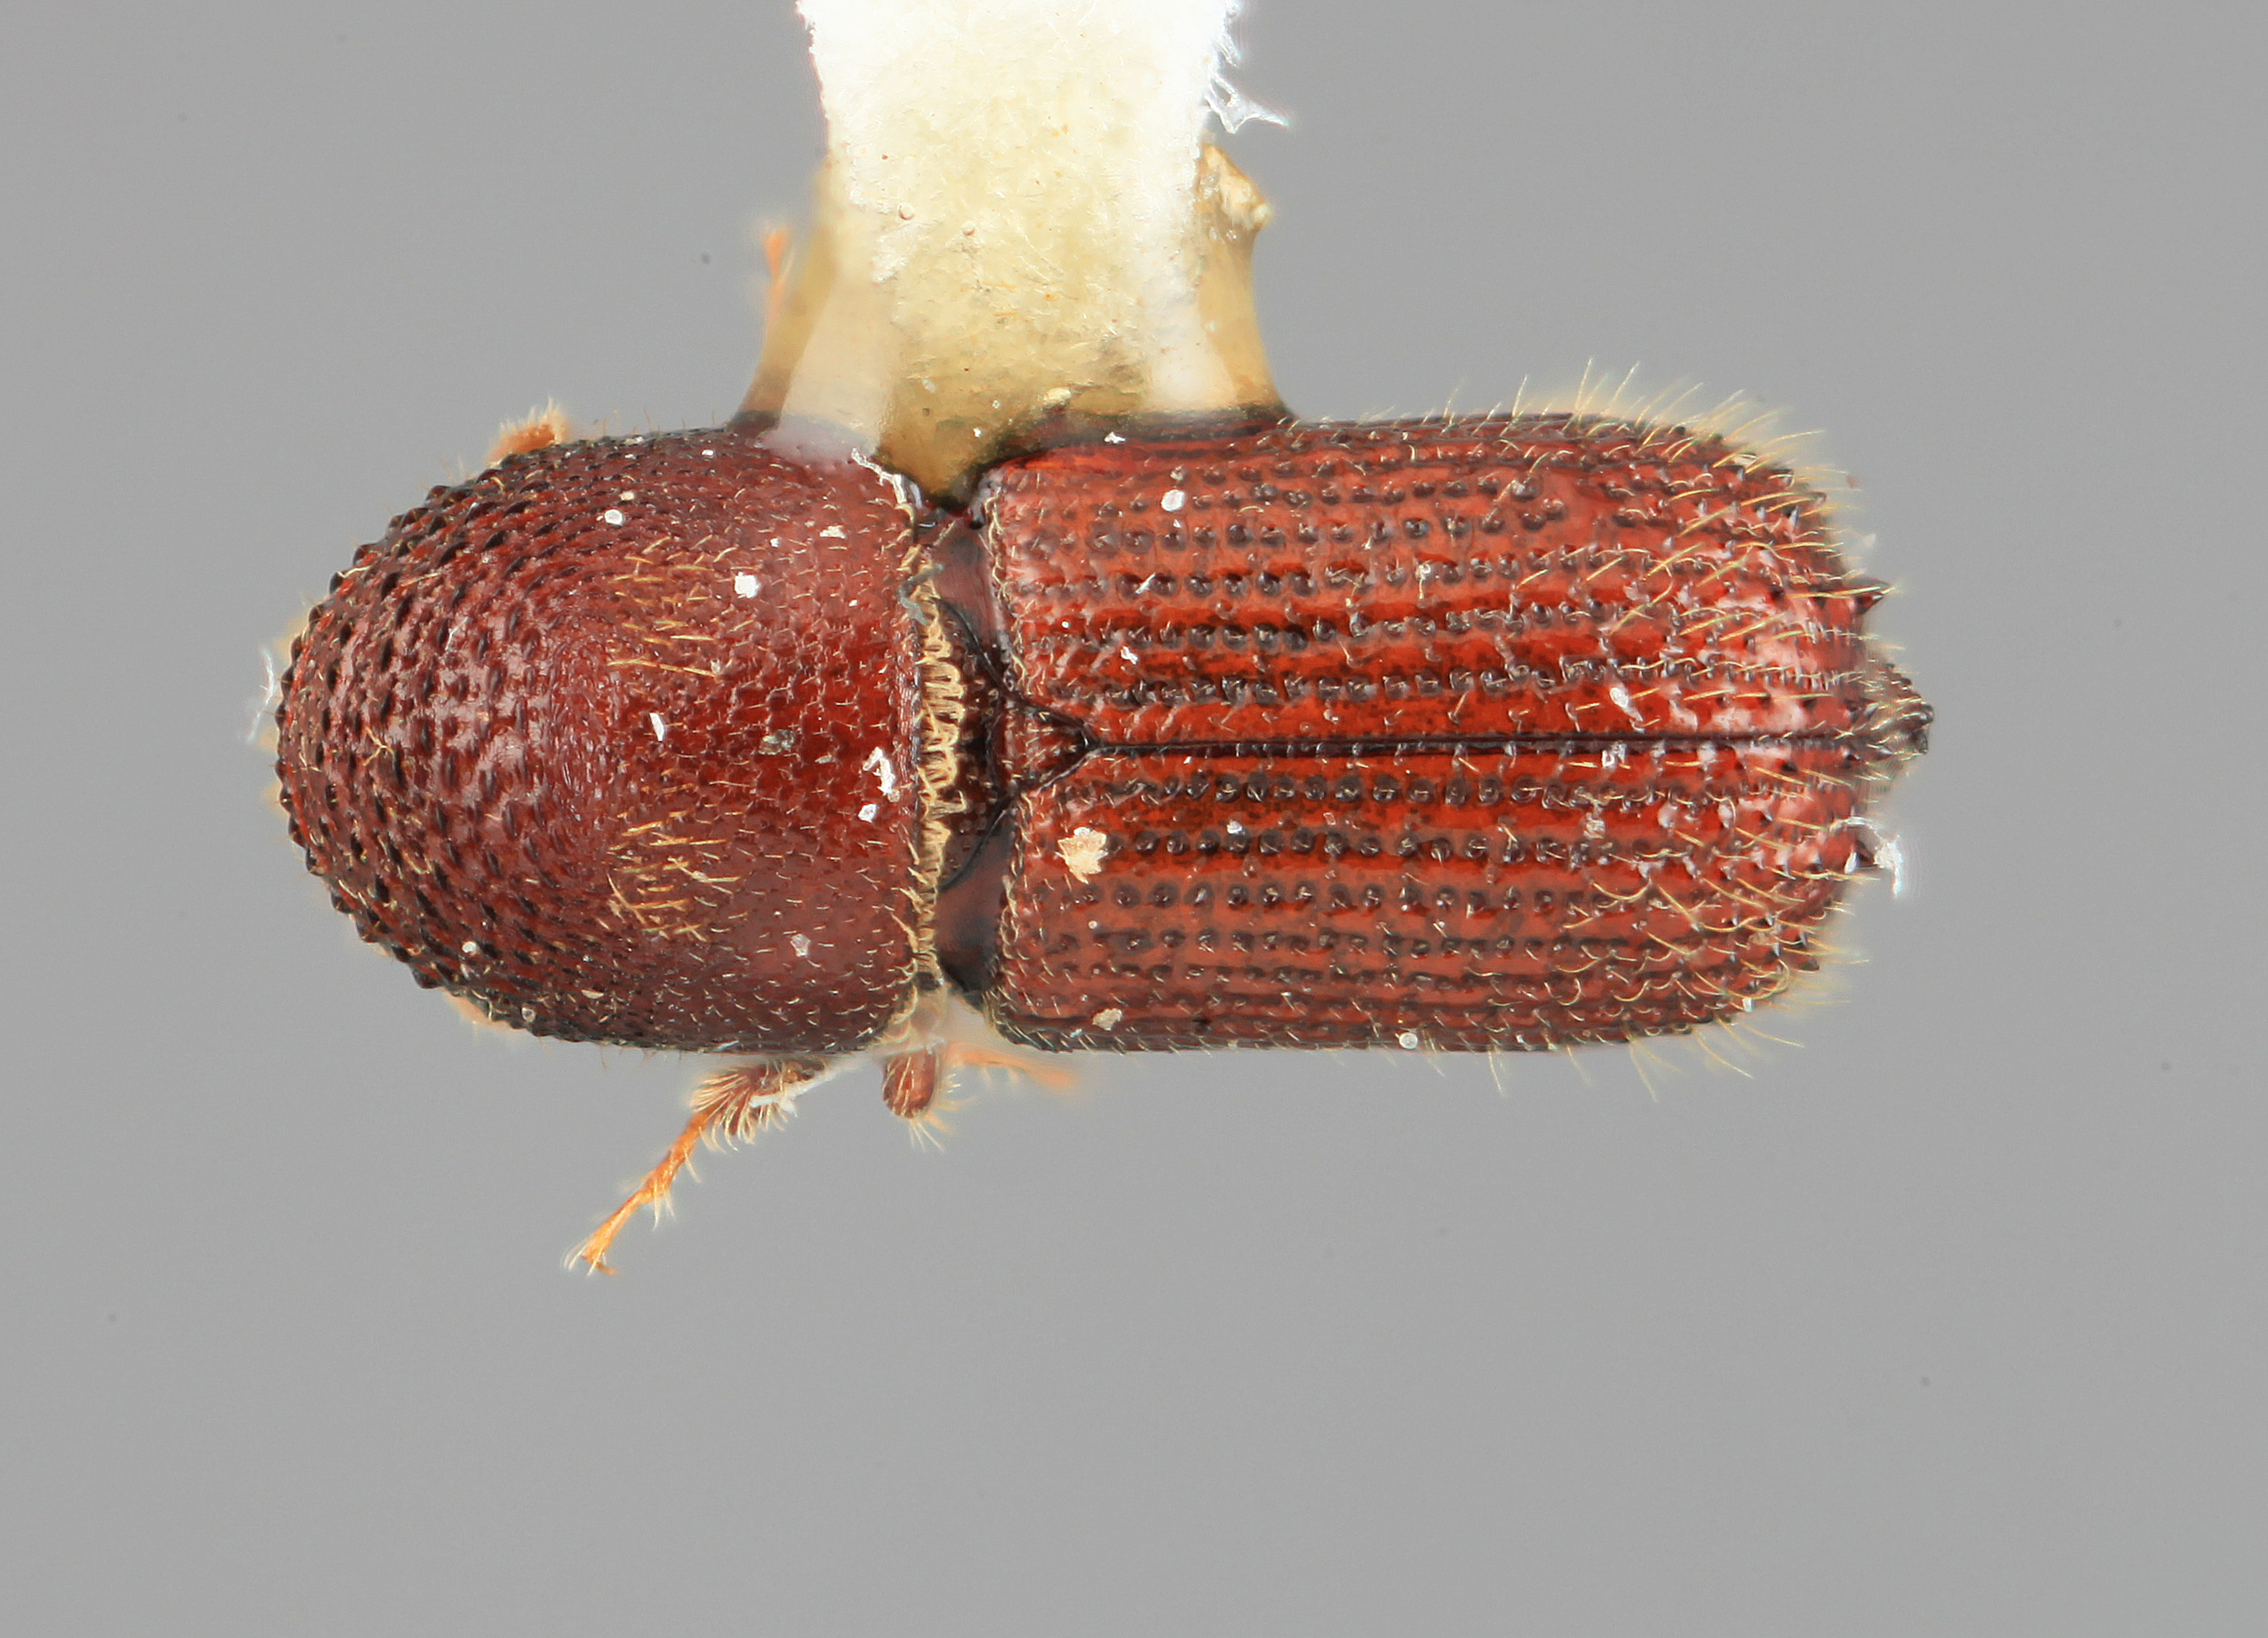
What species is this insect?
Hylocurus femineus
